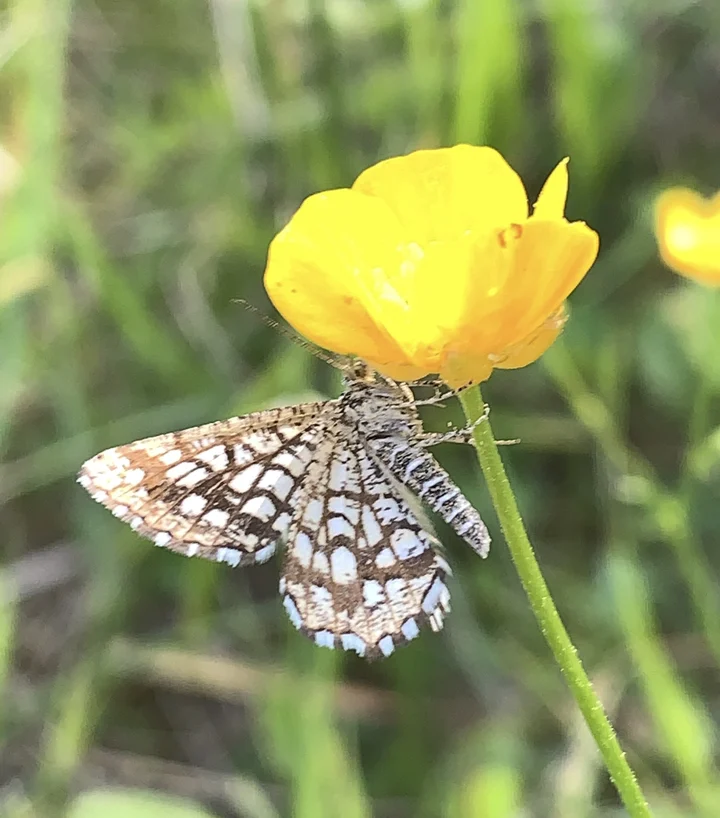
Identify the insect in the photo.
Chiasmia clathrata
